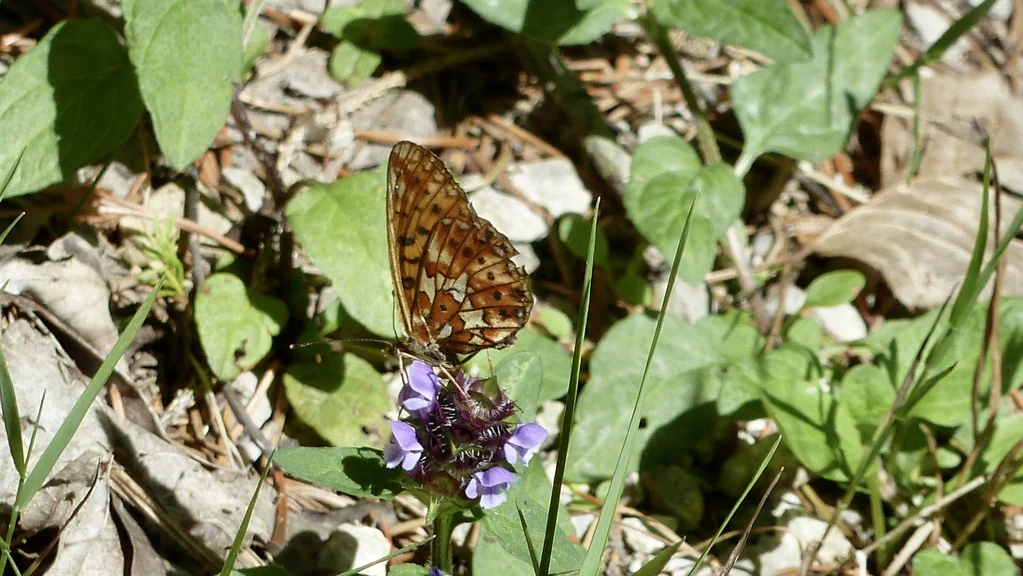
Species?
Boloria euphrosyne (also Clossiana euphrosyne)
